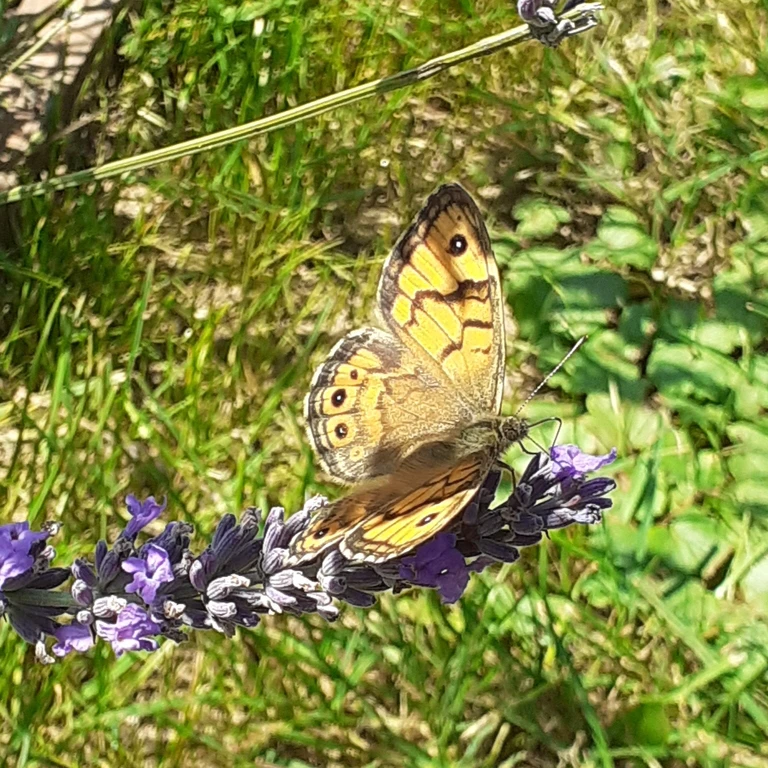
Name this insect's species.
Lasiommata megera (also Pararge megera)
